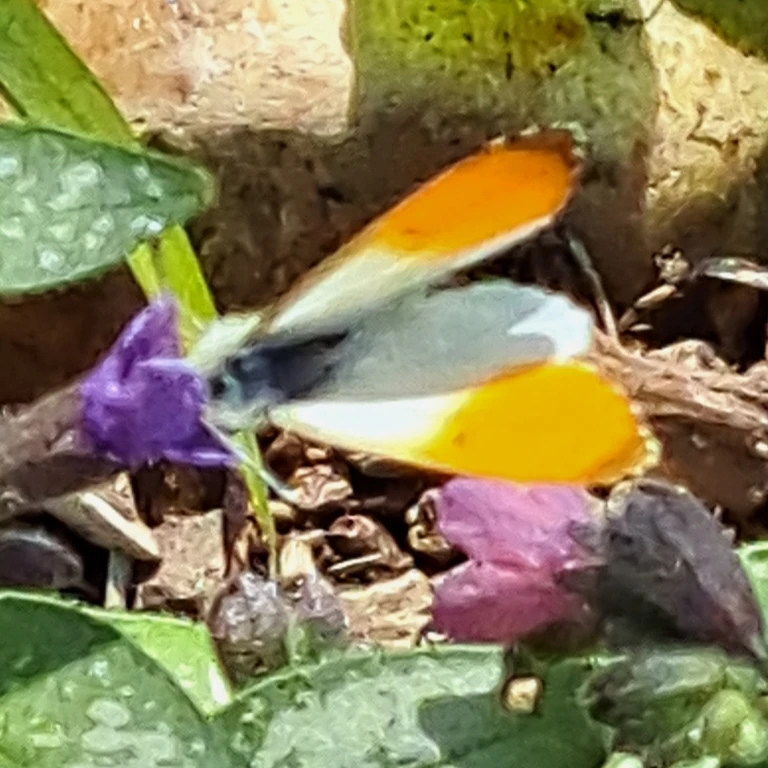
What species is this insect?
Anthocharis cardamines
